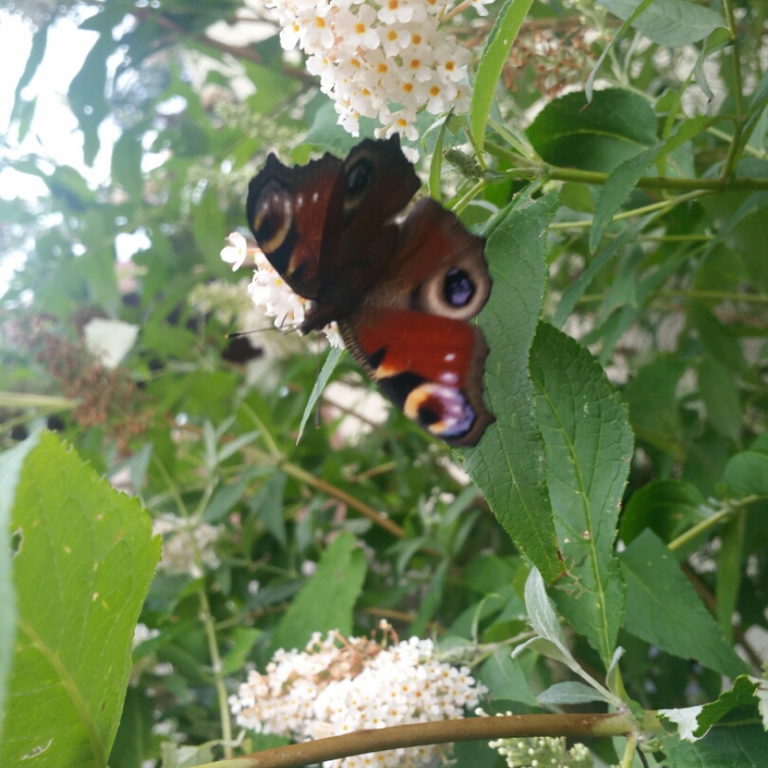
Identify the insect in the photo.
Aglais io
